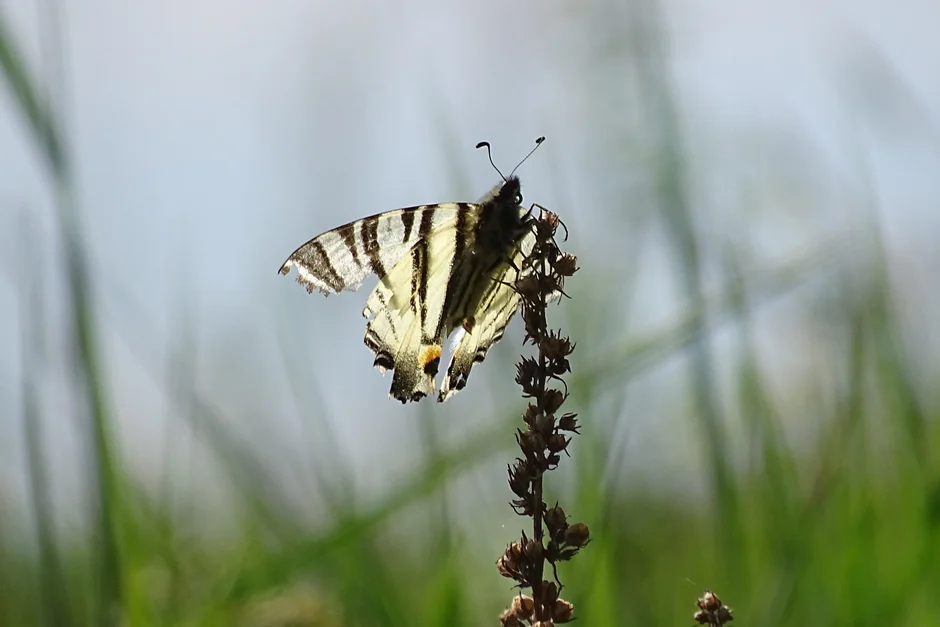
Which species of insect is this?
Iphiclides podalirius
